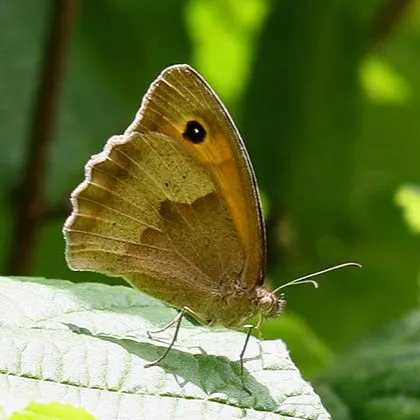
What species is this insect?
Maniola jurtina
